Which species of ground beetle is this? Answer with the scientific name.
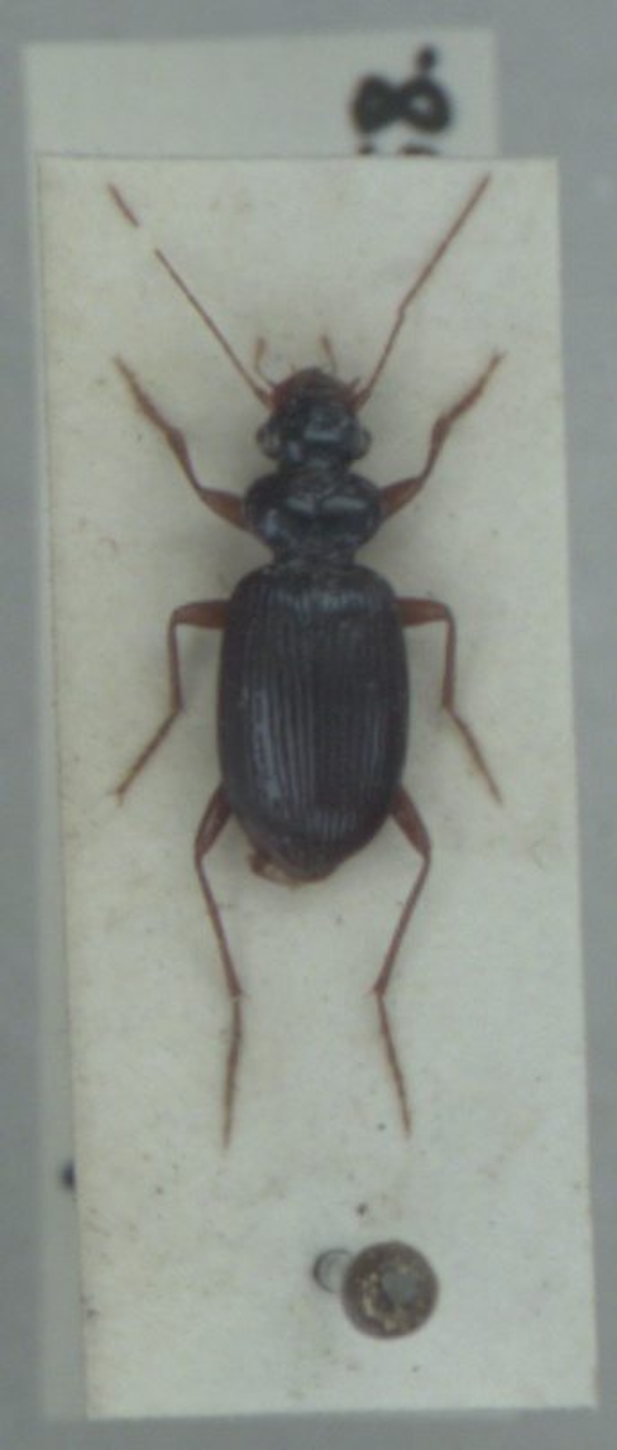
Leistus fulvibarbis
